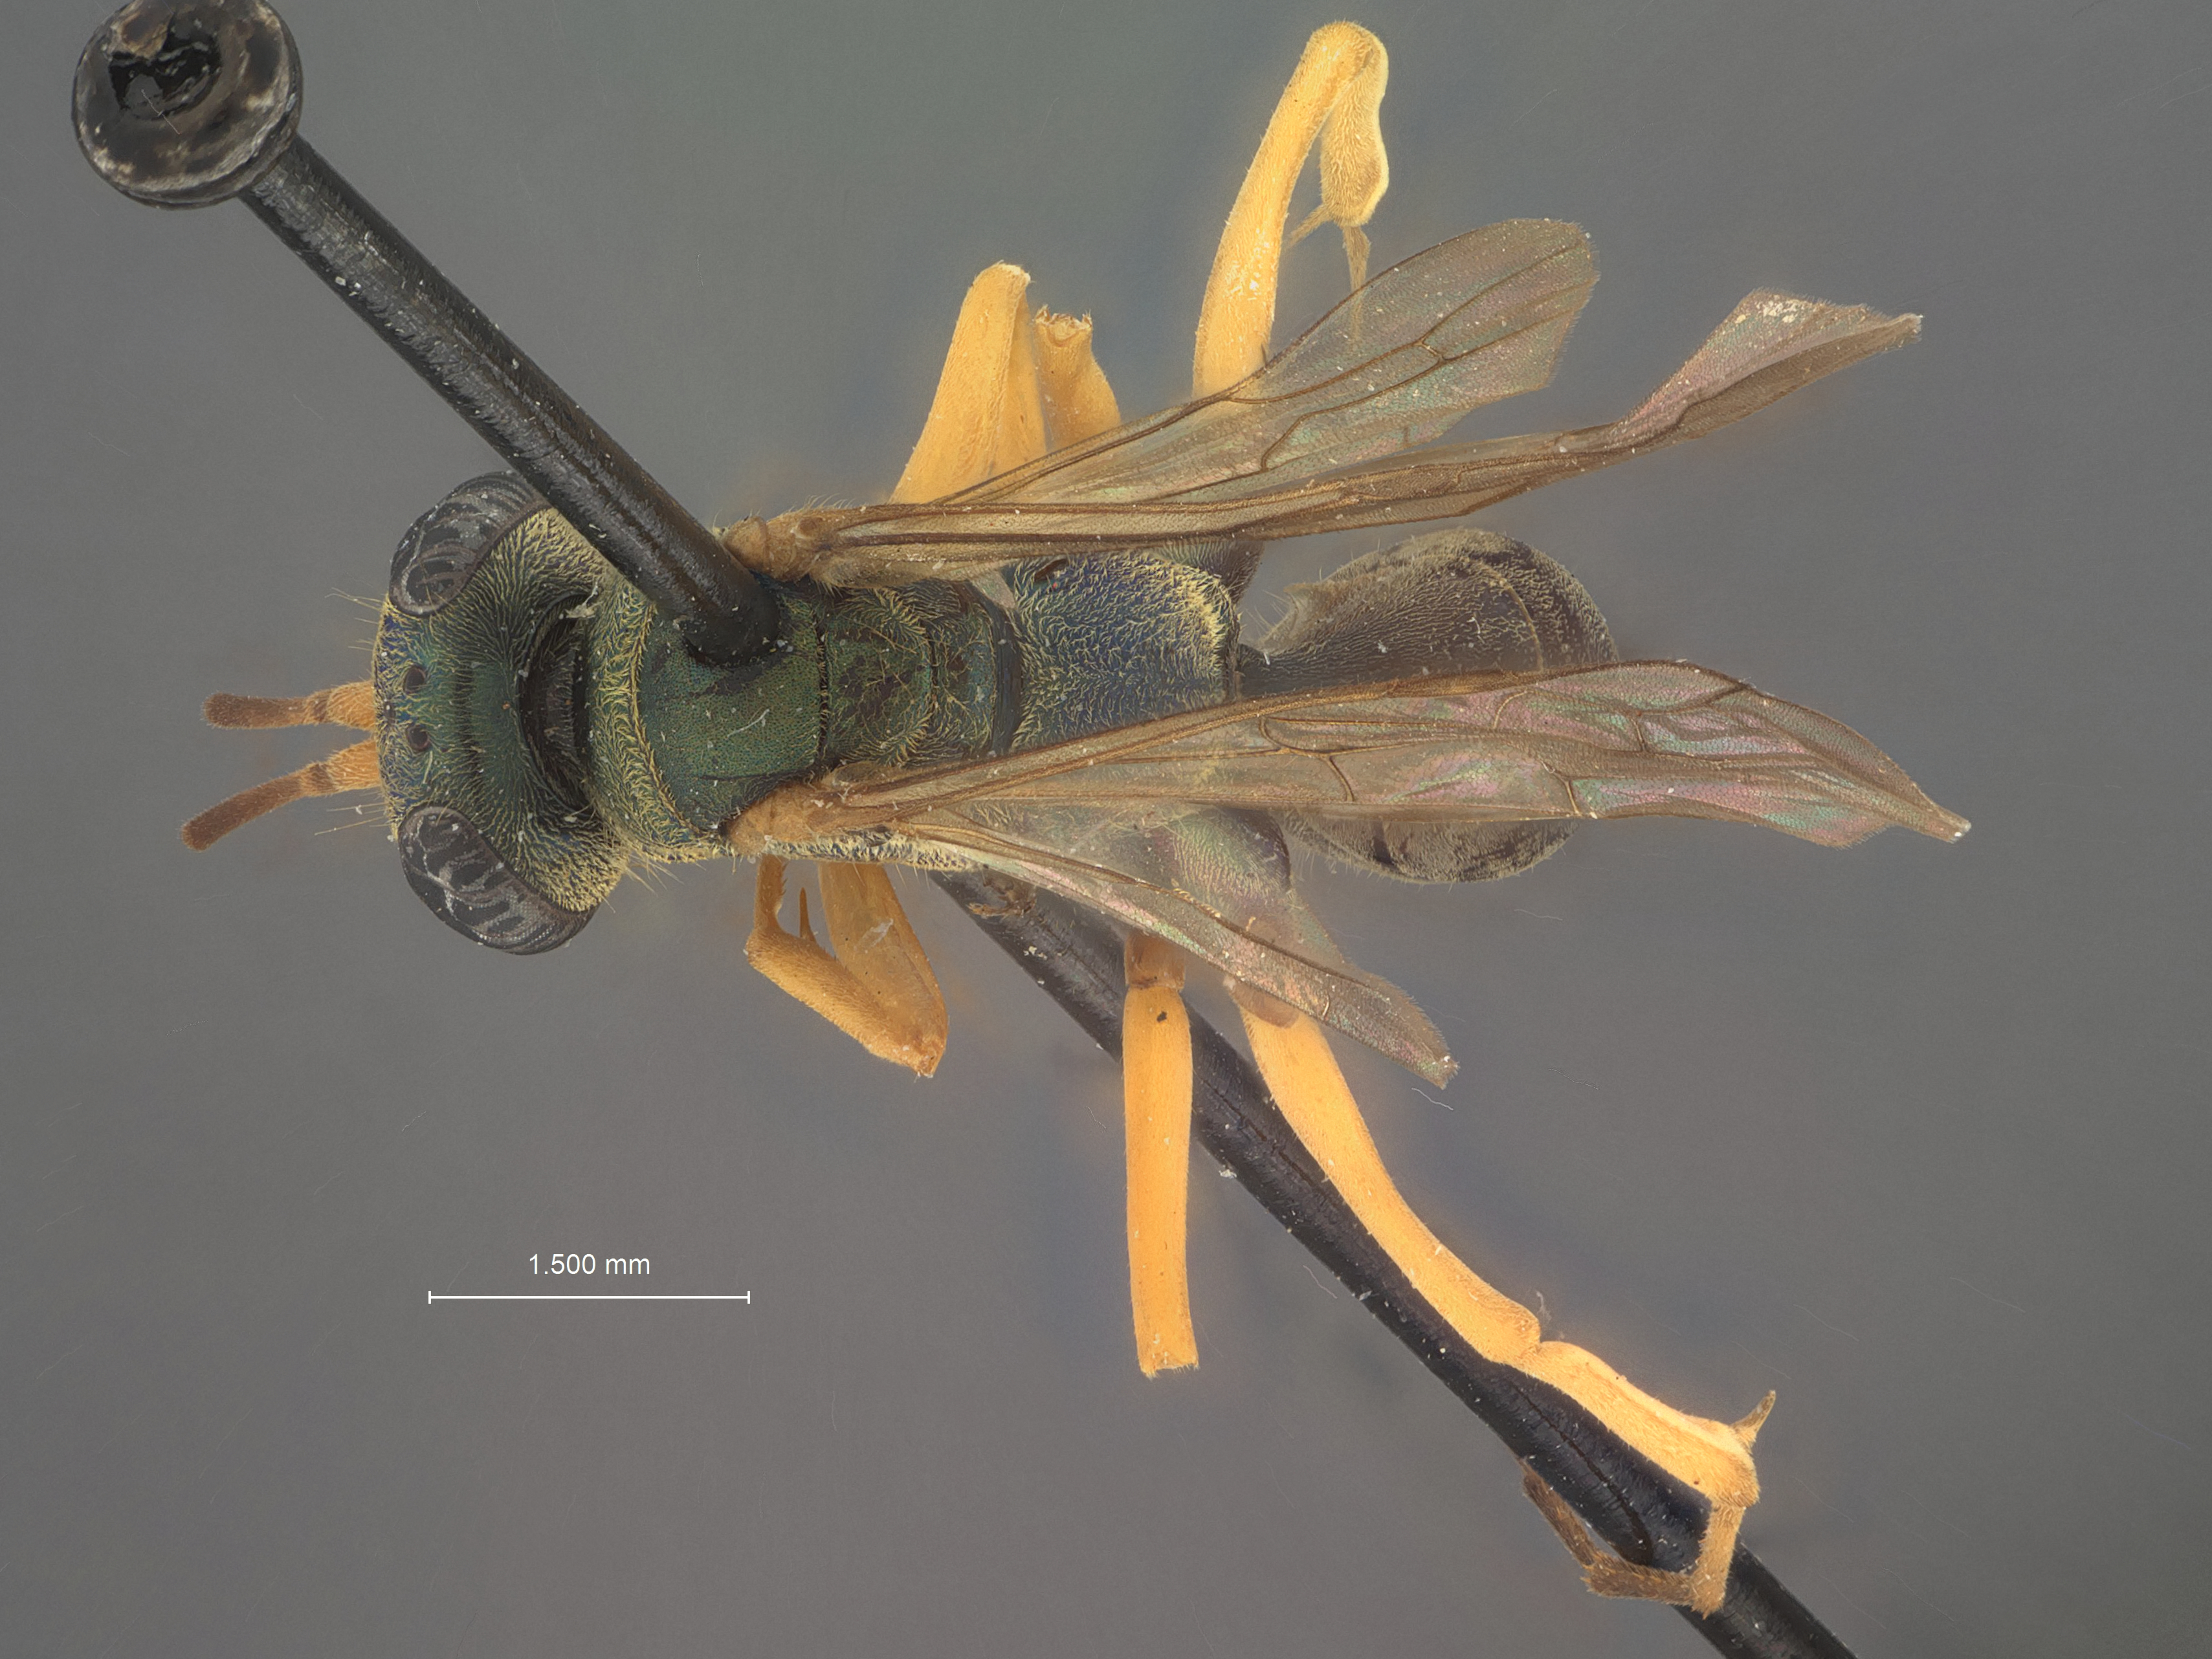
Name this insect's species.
Auplopus minus
